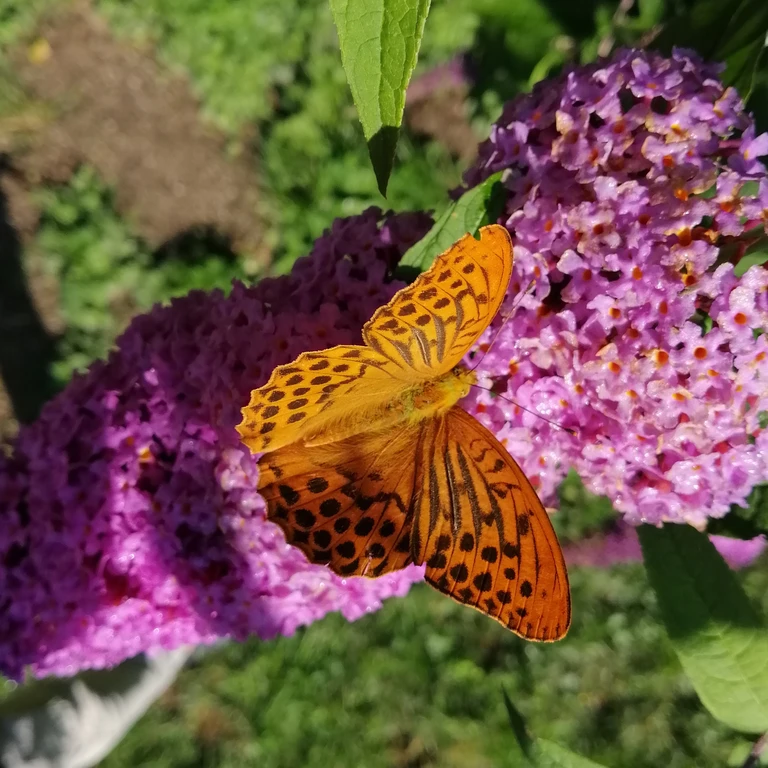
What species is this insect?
Argynnis paphia
